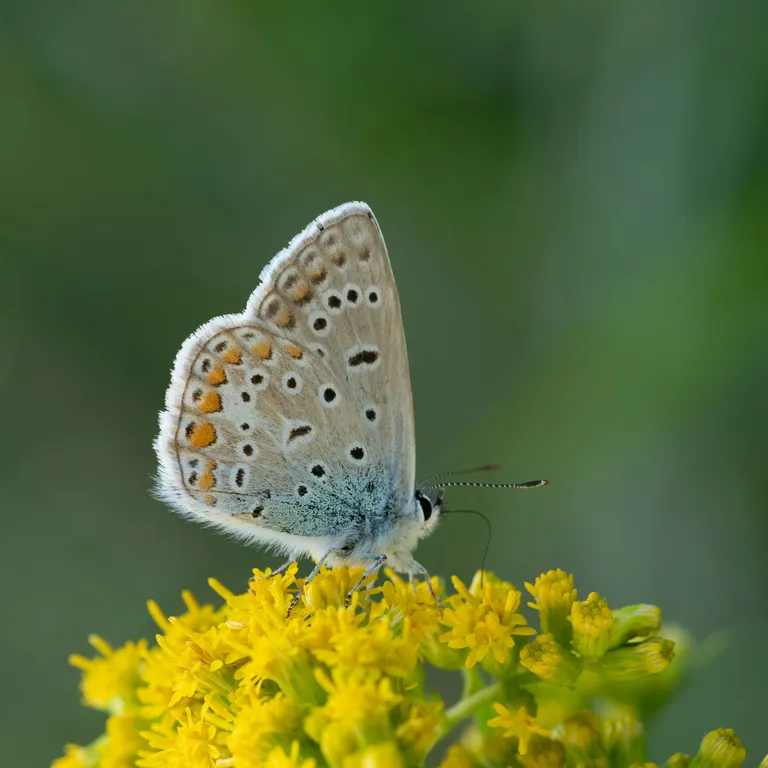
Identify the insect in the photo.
Polyommatus icarus
